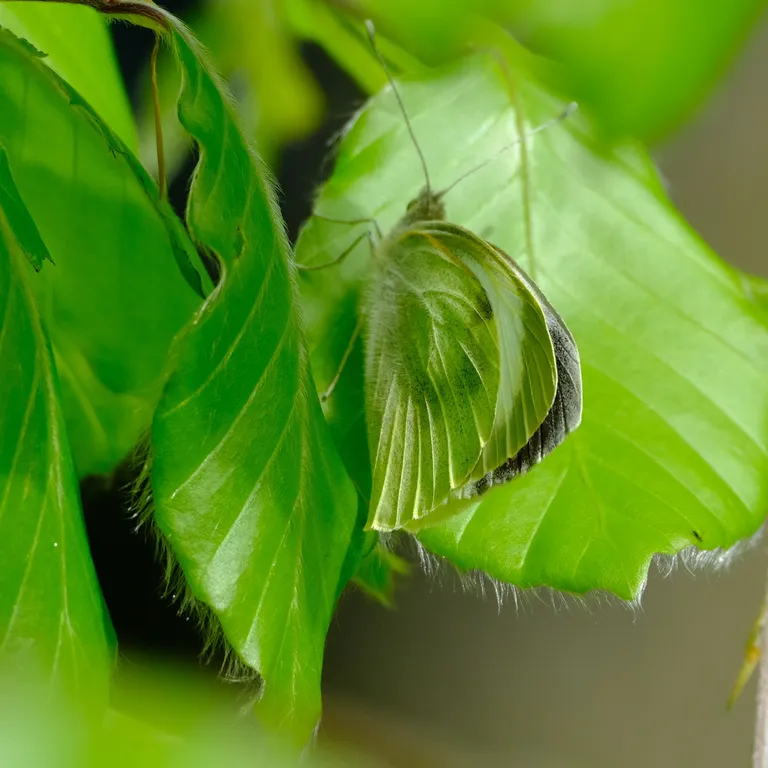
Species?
Pieris brassicae
